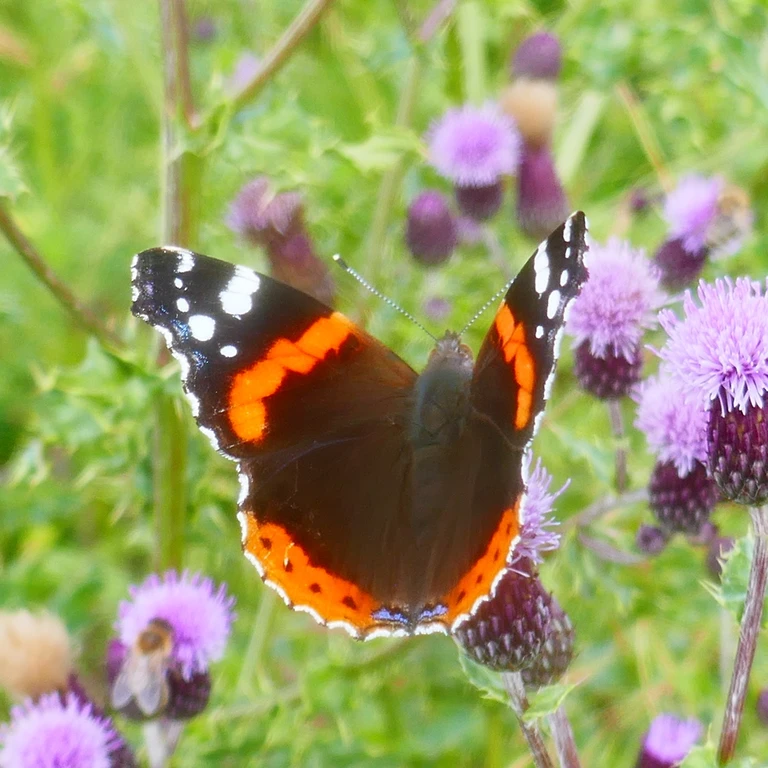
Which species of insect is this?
Vanessa atalanta
